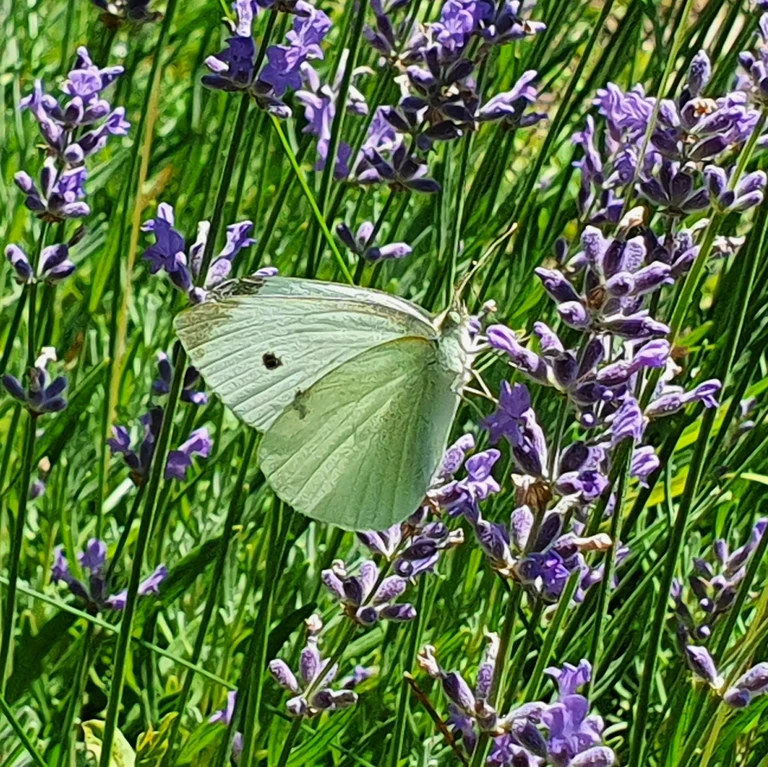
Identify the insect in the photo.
Pieris rapae
